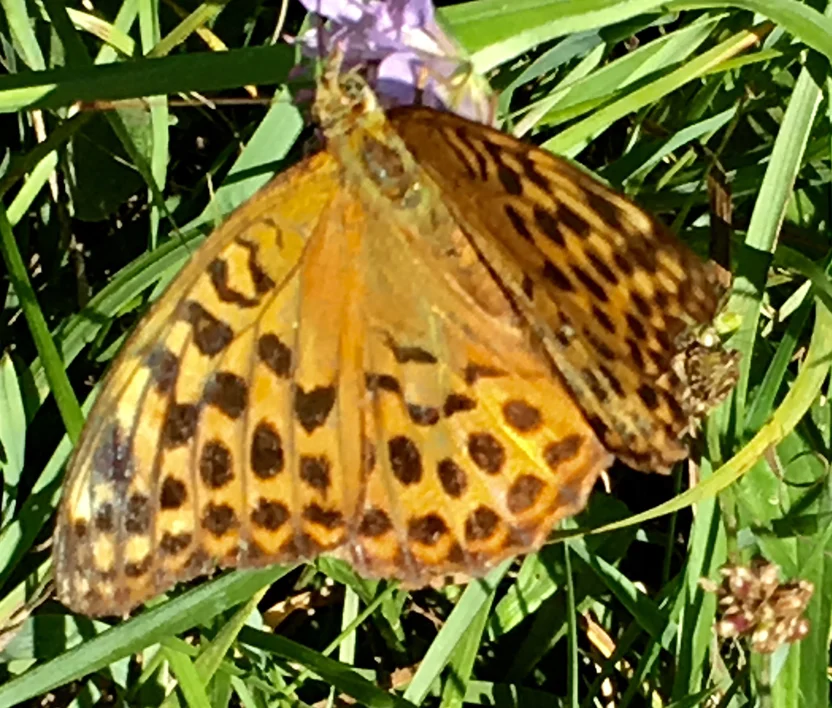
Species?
Argynnis paphia
